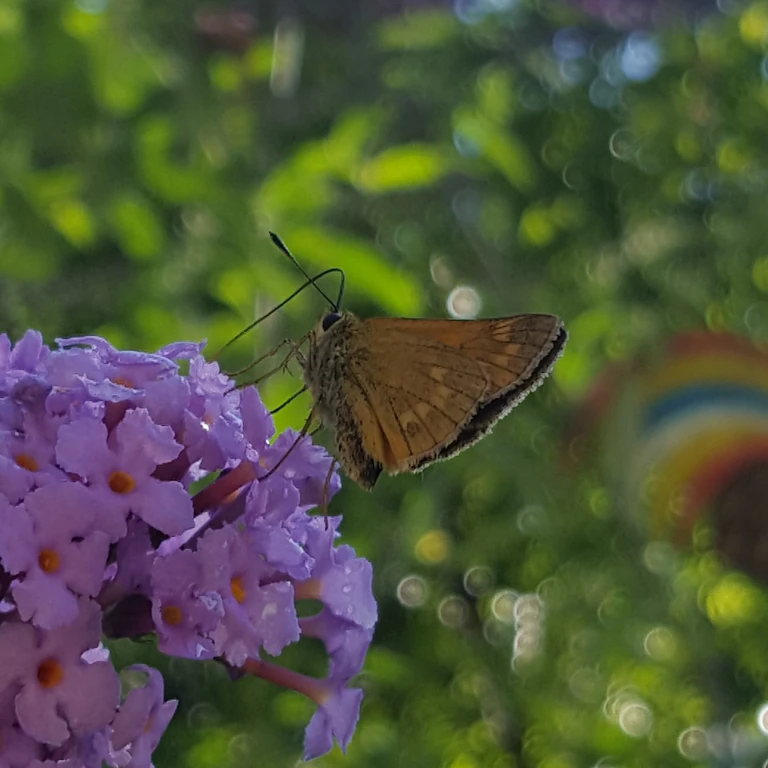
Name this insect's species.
Ochlodes sylvanus (also Ochlodes venata)
